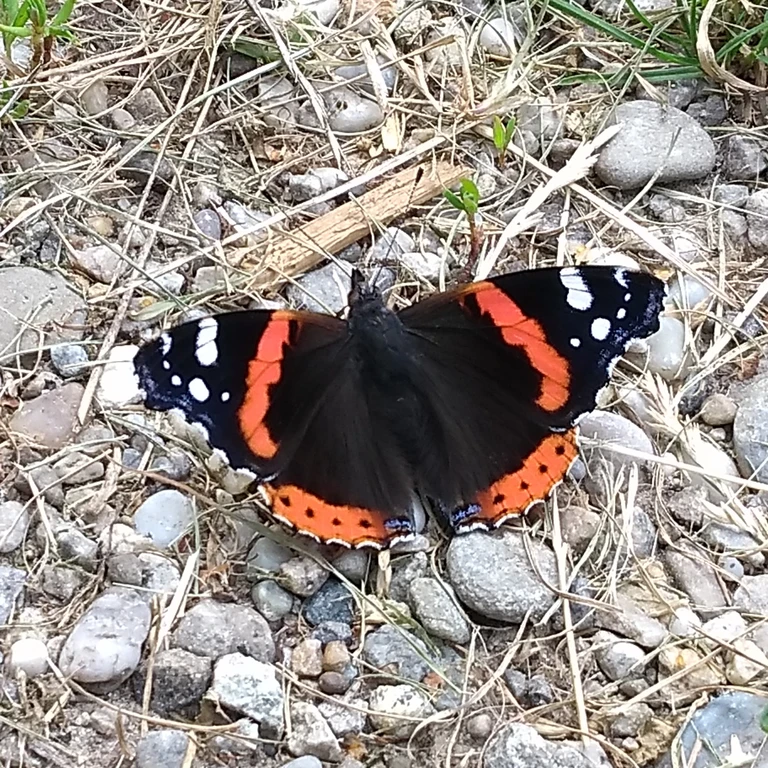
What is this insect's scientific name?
Vanessa atalanta
